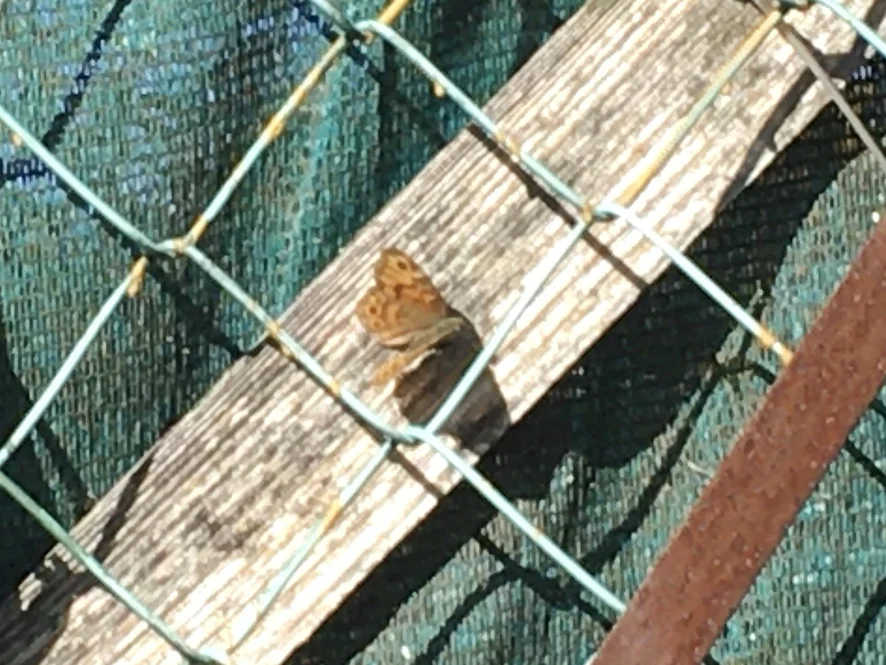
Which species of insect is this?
Lasiommata megera (also Pararge megera)
